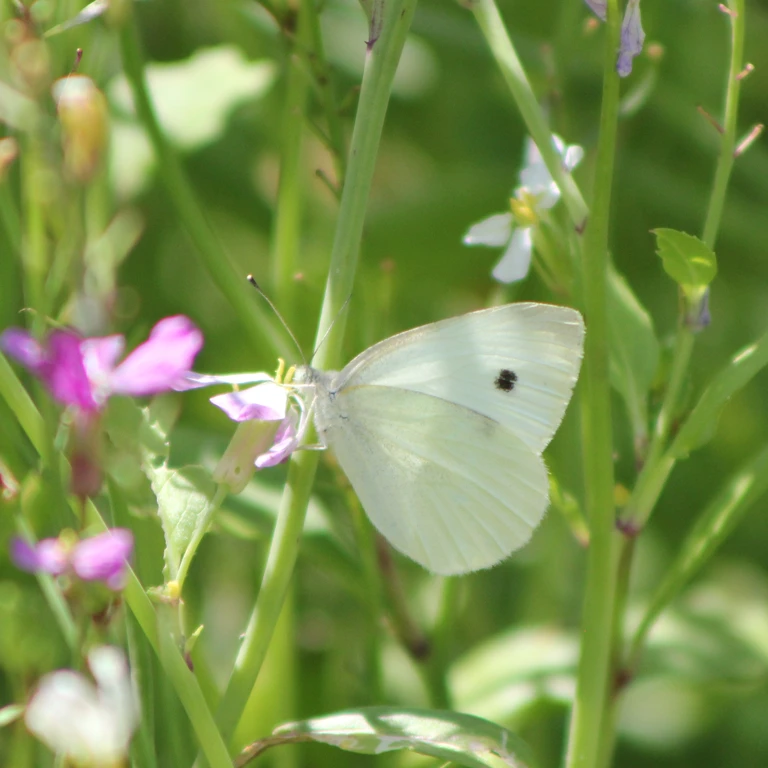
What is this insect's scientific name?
Pieris rapae
